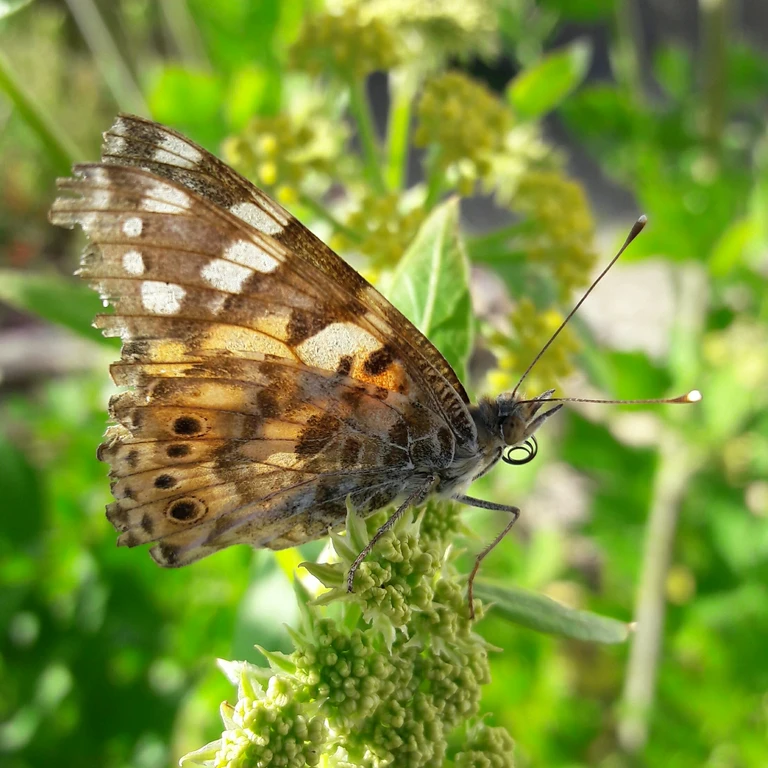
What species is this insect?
Vanessa cardui
